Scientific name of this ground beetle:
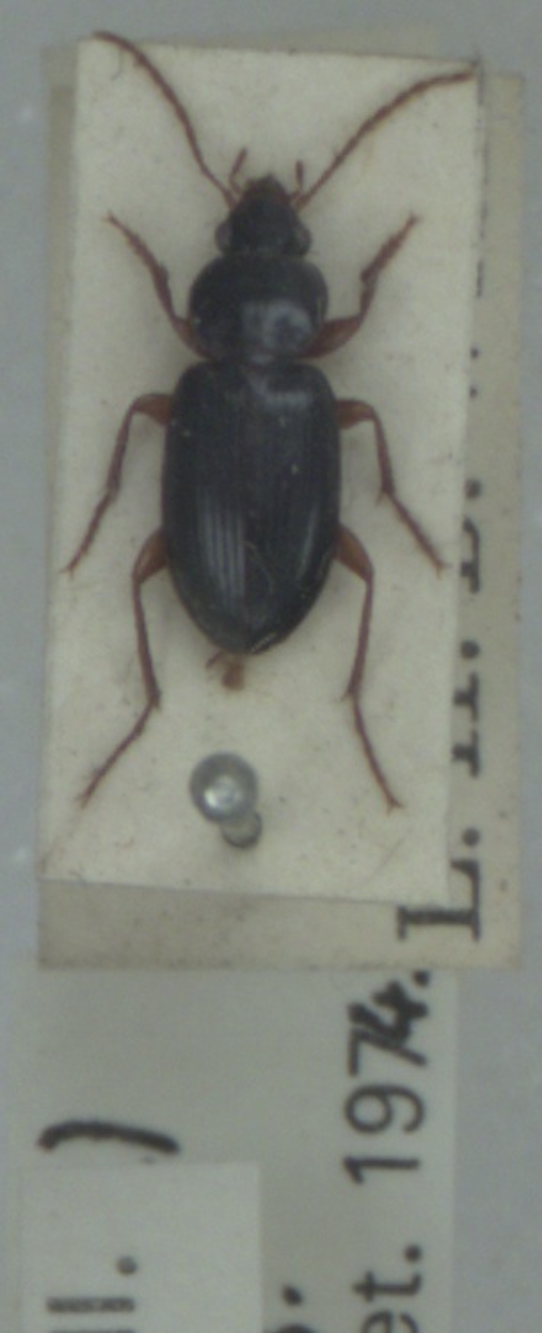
Synuchus vivalis
